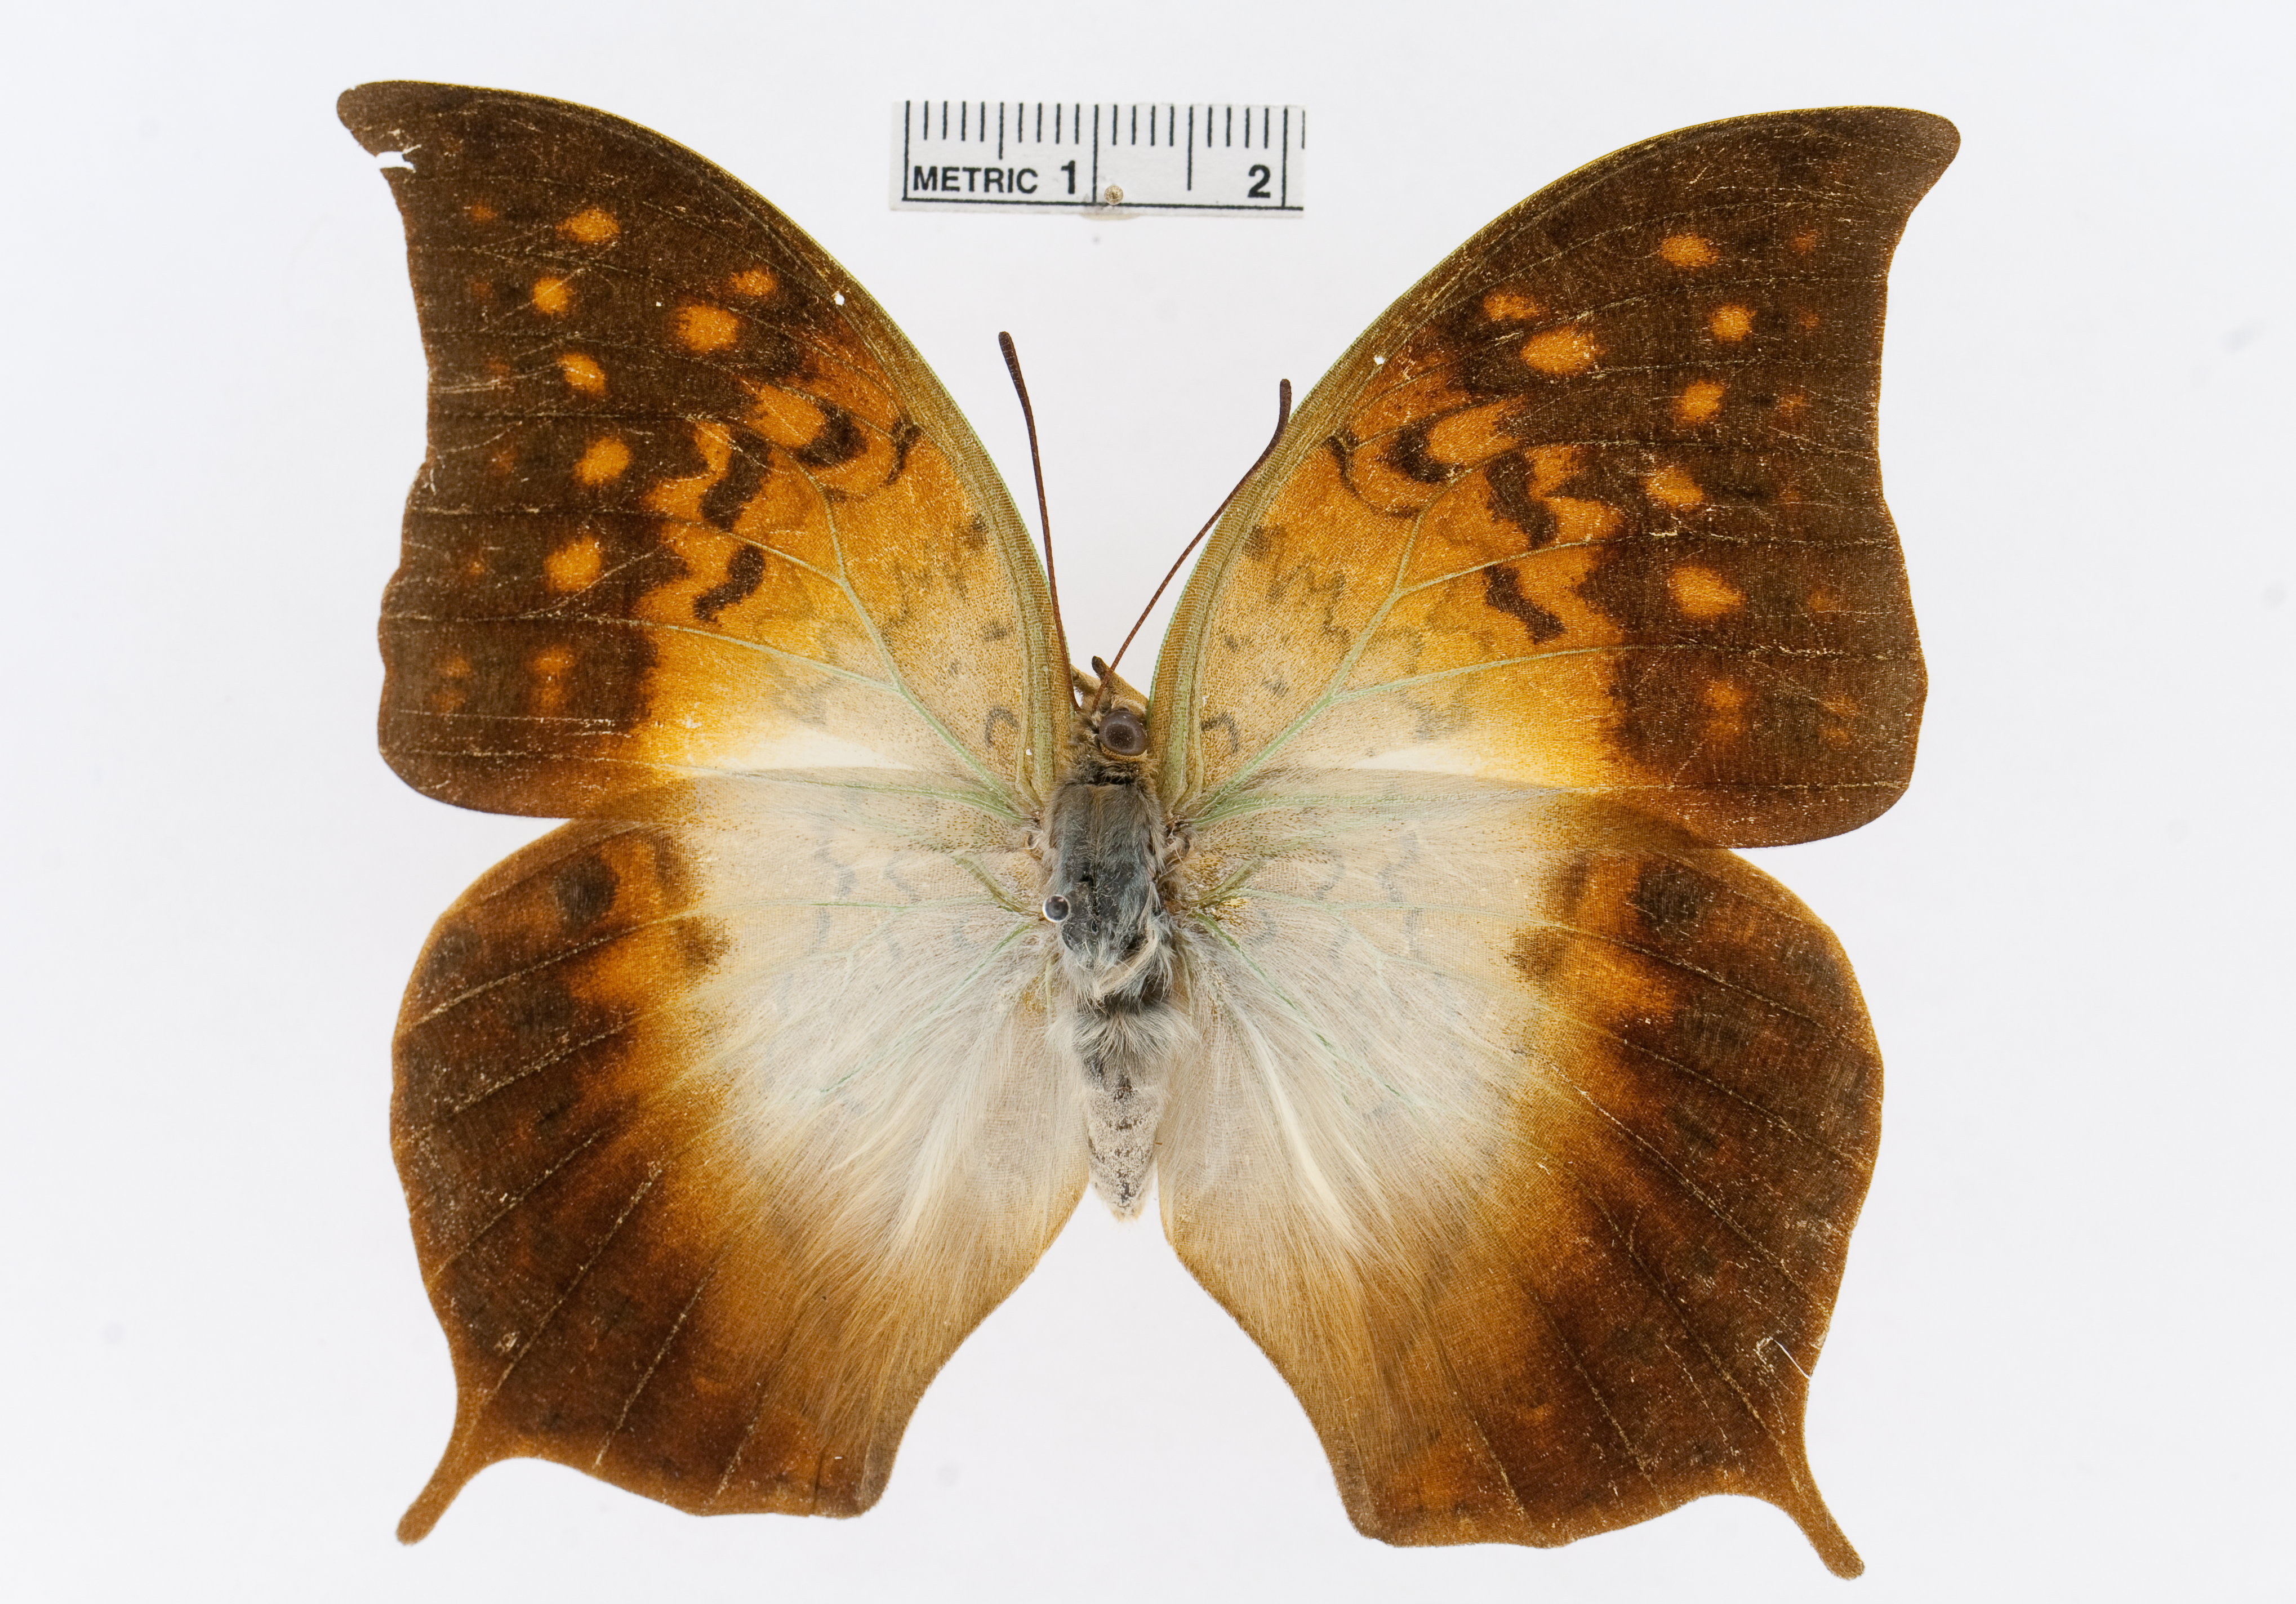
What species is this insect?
Charaxes acuminatus
